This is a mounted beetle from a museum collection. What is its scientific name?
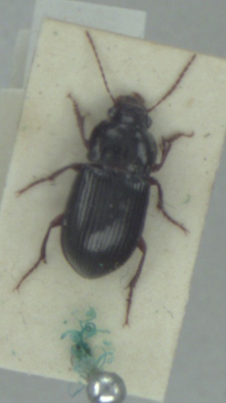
Amara apricaria
